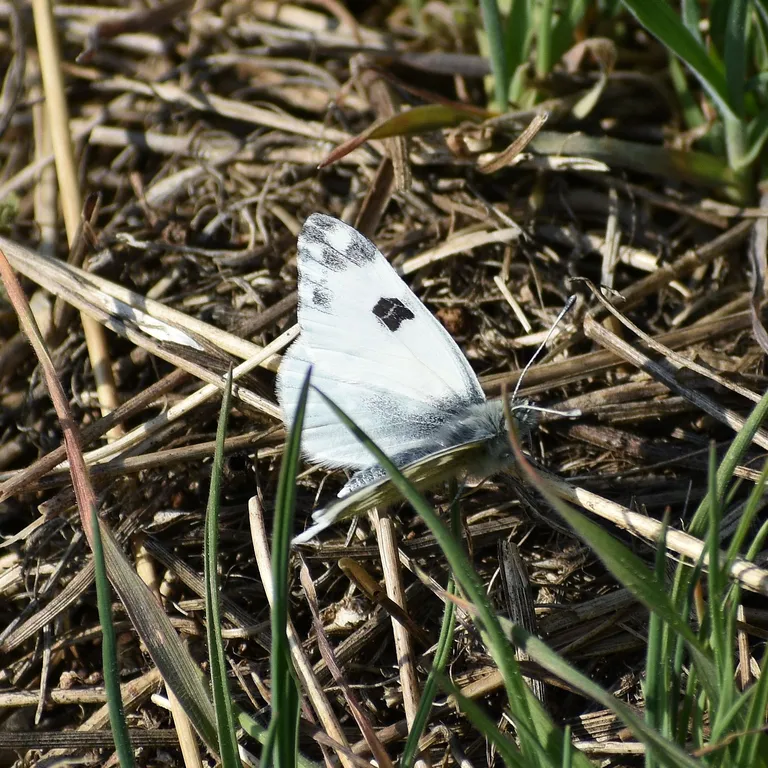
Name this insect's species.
Pontia edusa
